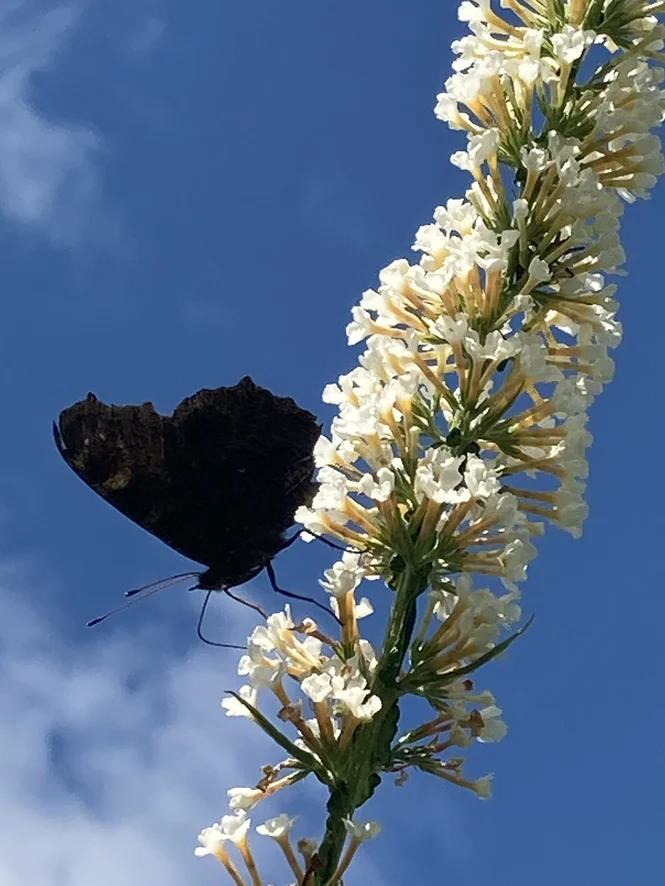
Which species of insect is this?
Aglais io
